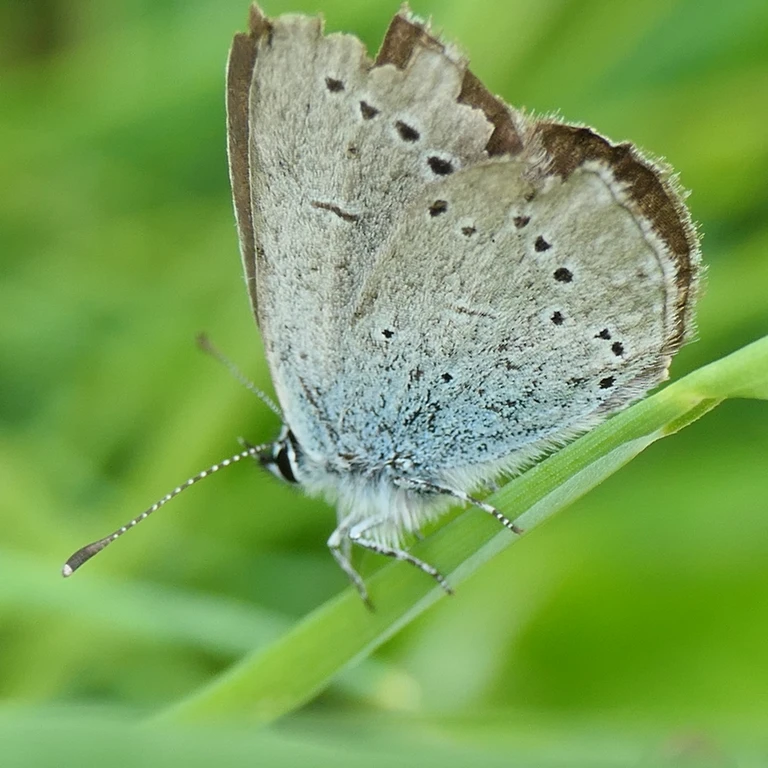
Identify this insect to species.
Cupido minimus
